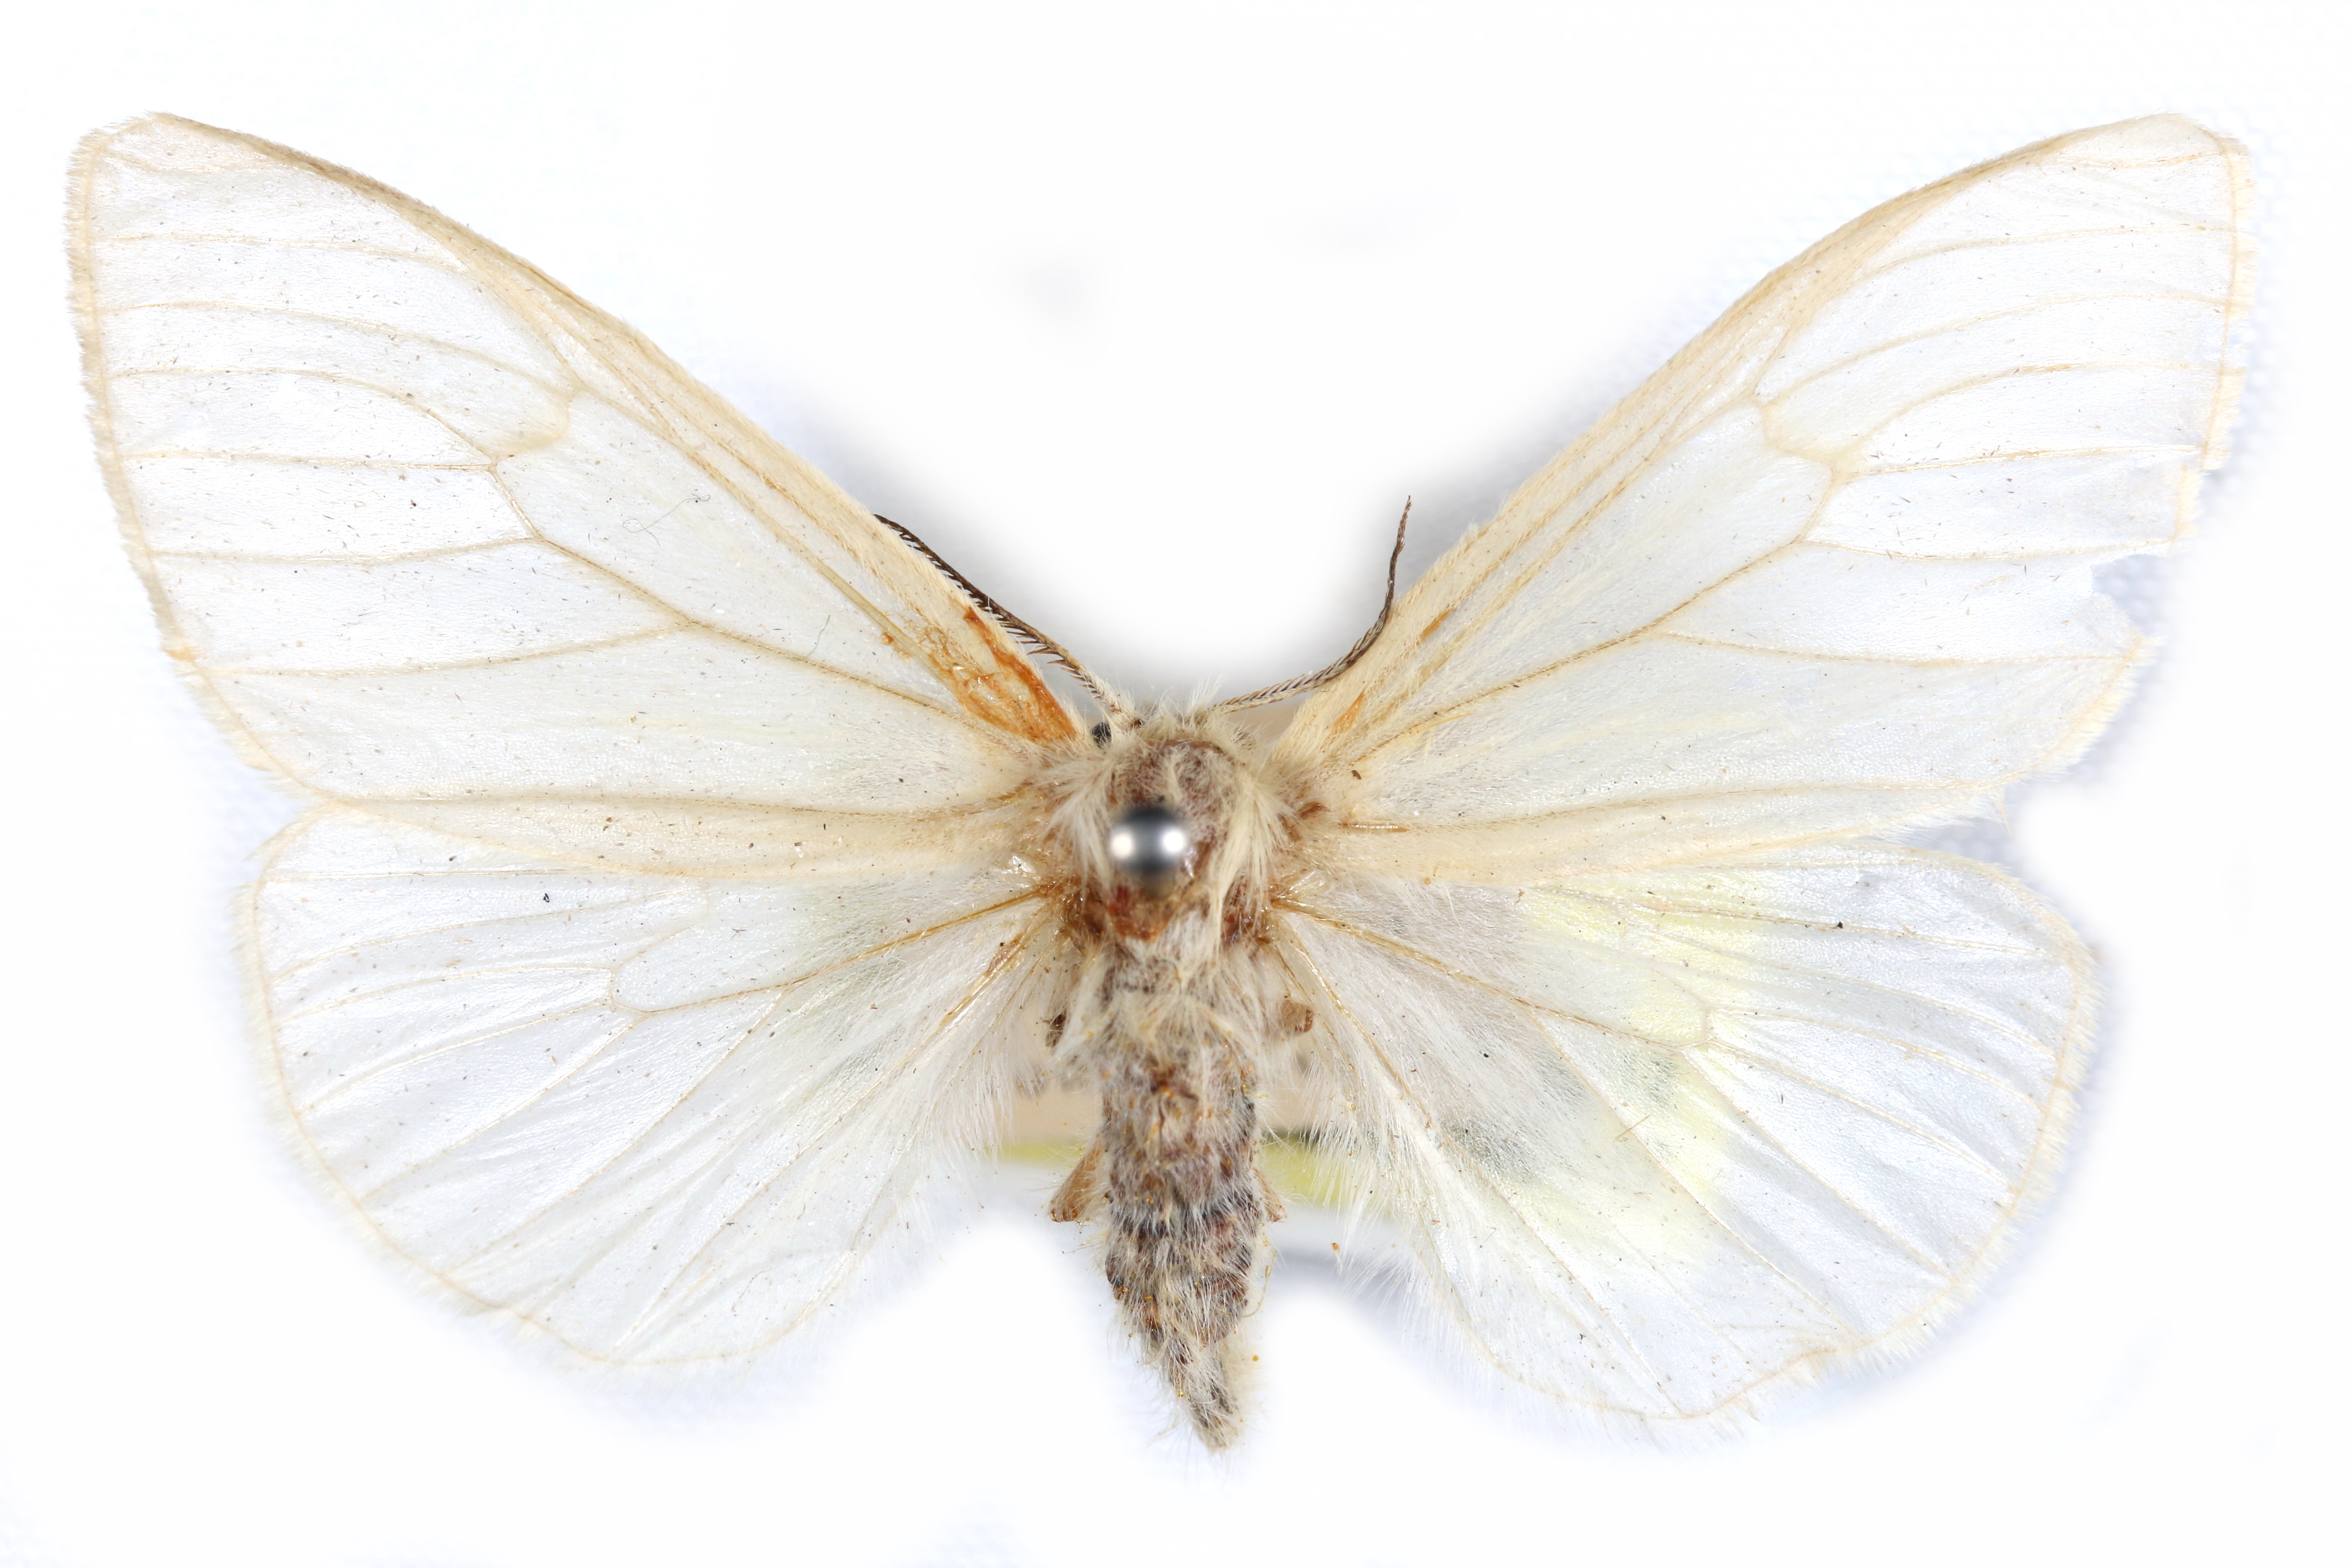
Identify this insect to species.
Stracilla fowleri
